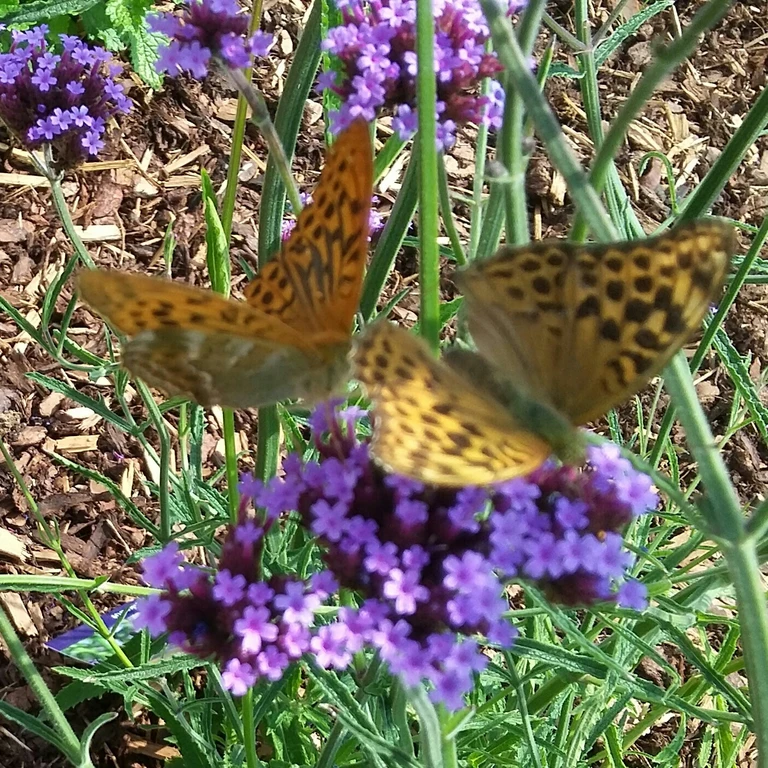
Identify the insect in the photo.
Argynnis paphia
